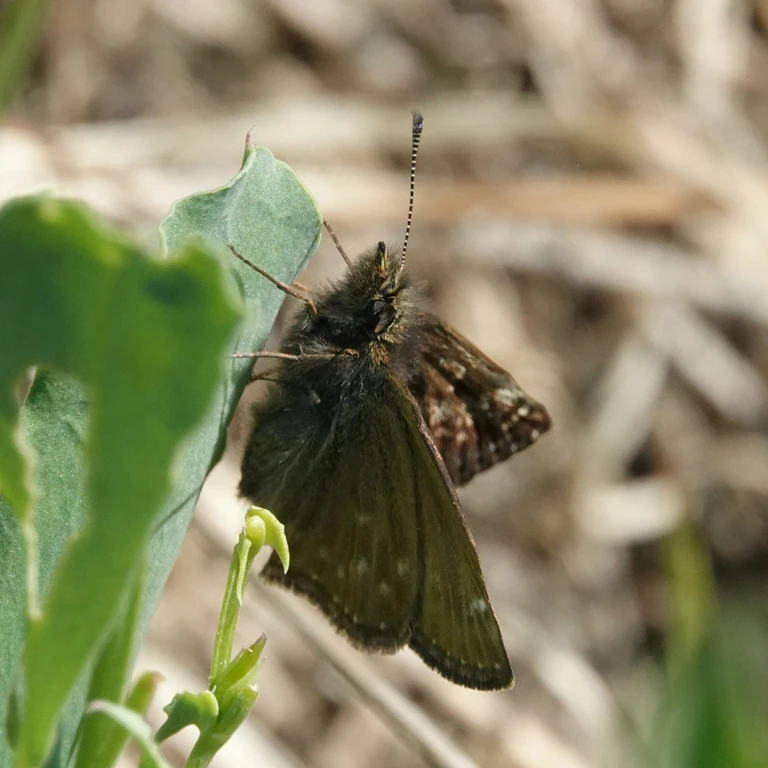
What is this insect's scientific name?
Erynnis tages
